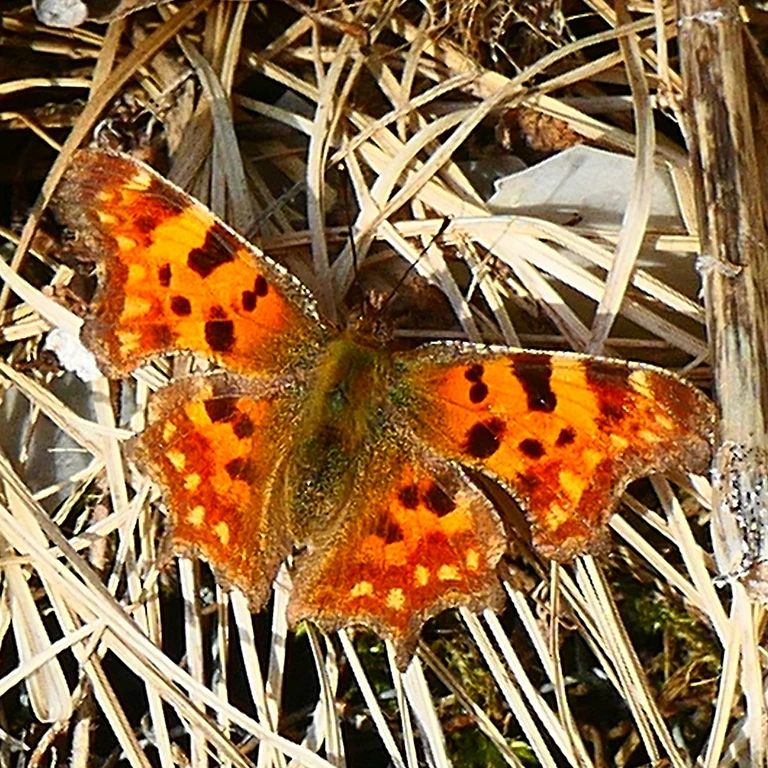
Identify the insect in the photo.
Polygonia c-album
